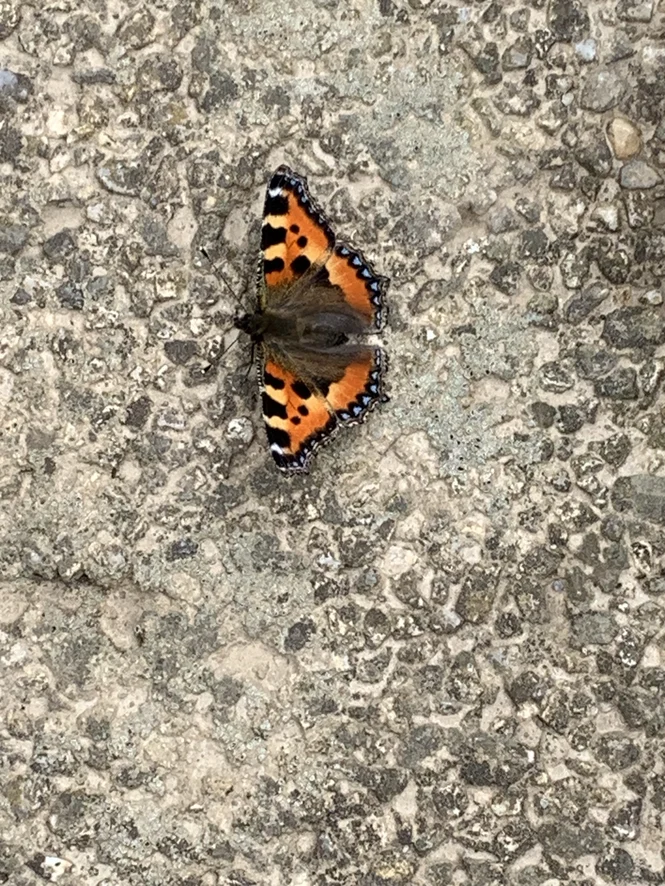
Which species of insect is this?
Aglais urticae
